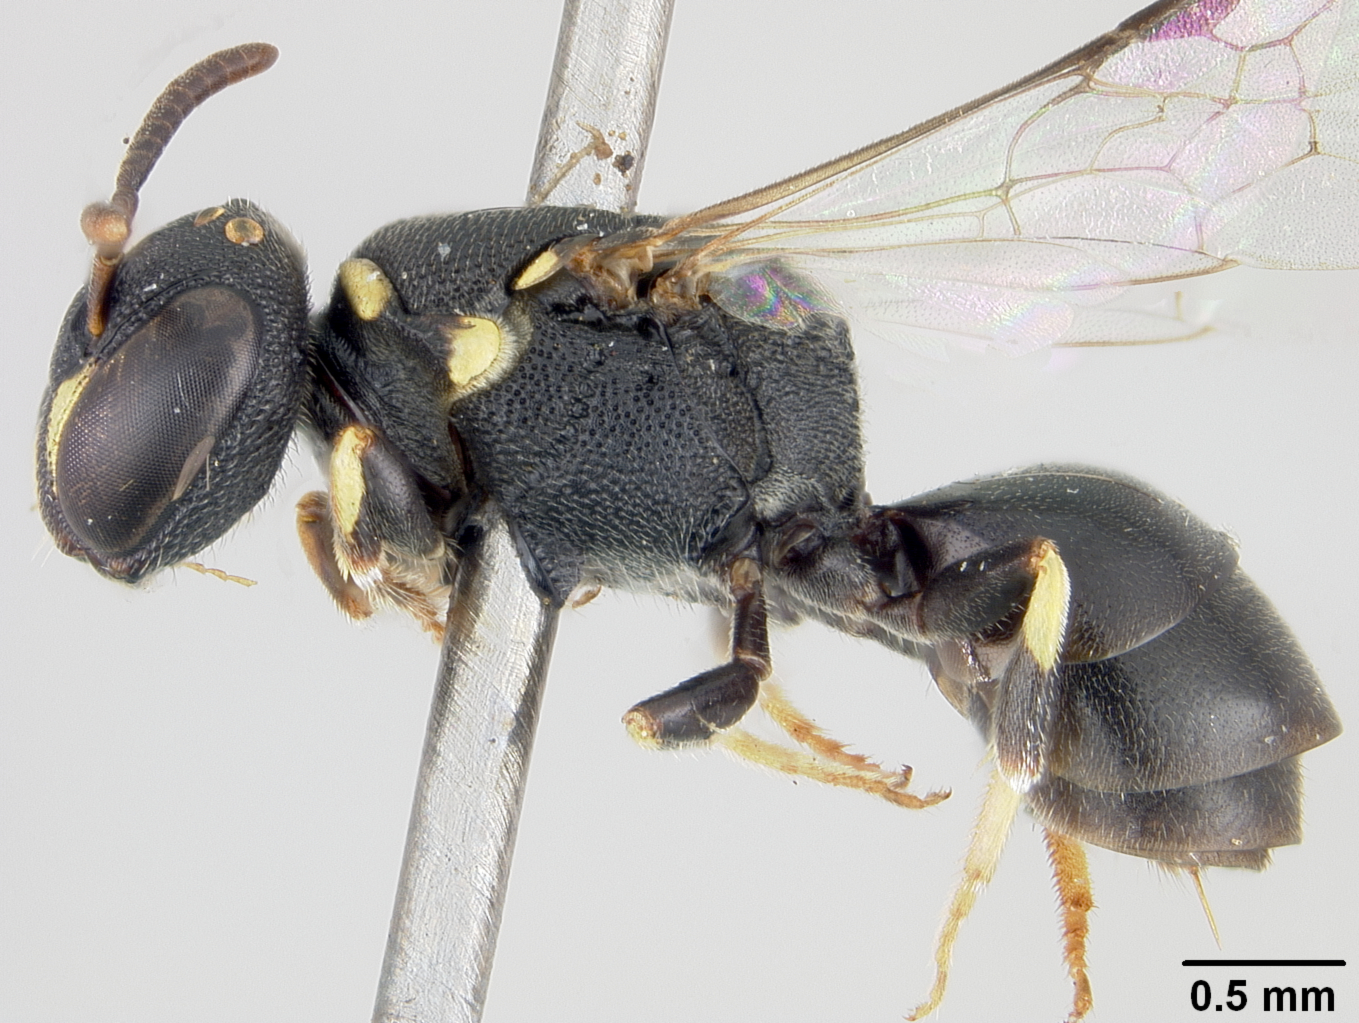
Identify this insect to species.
Hylaeus krombeini
